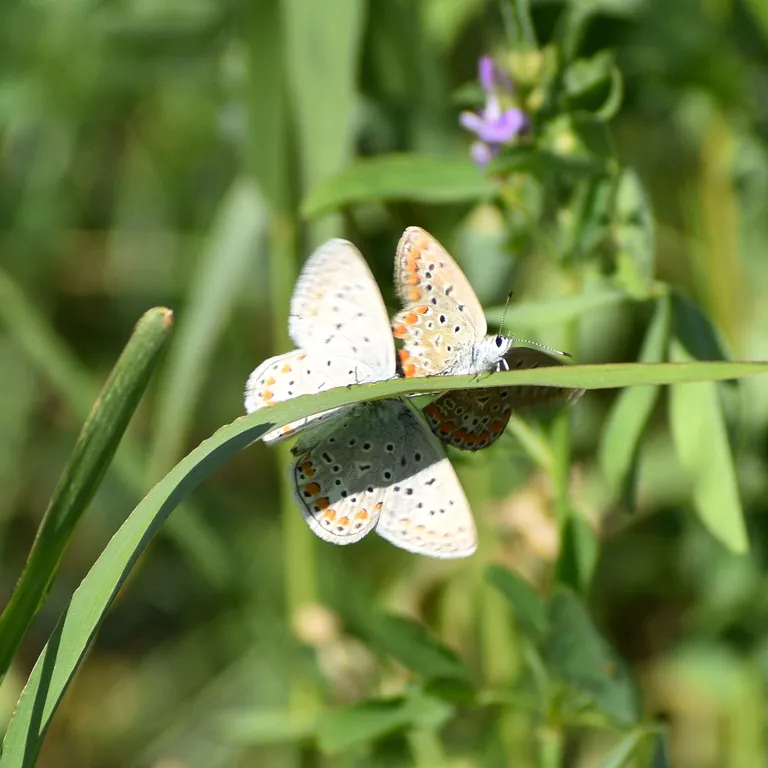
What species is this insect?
Polyommatus icarus
